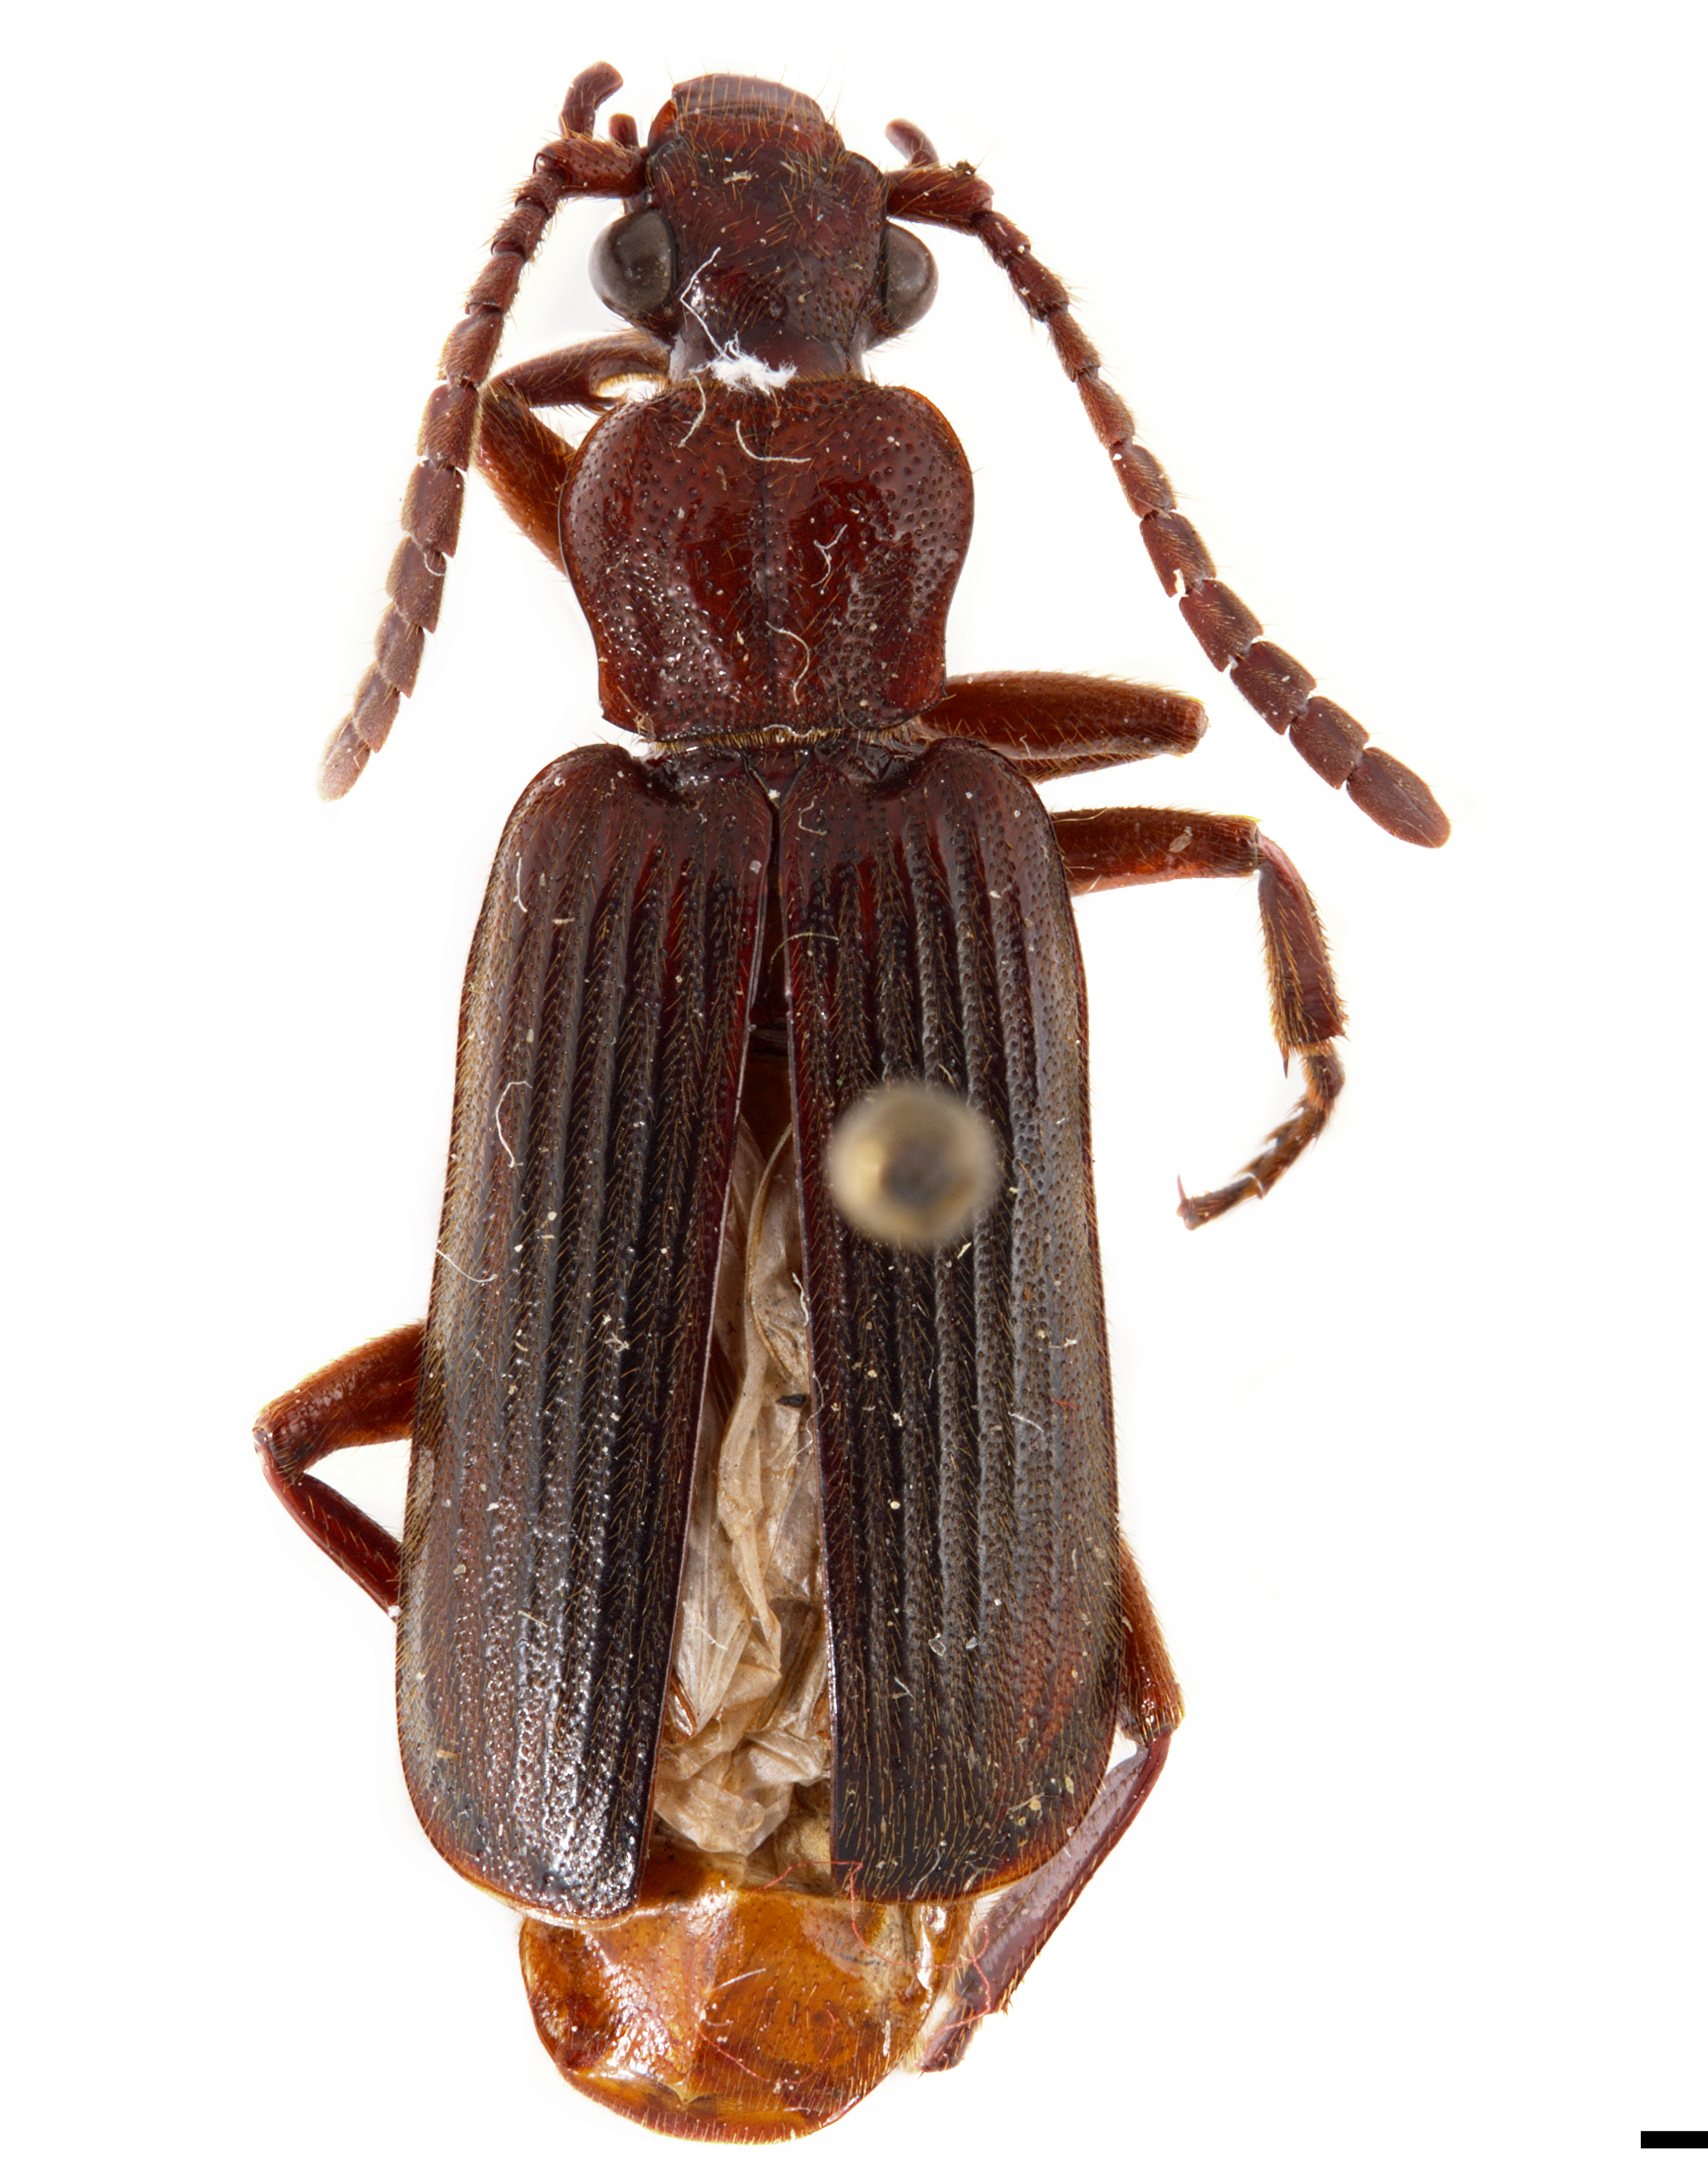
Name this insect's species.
Helluomorphoides praeustus
